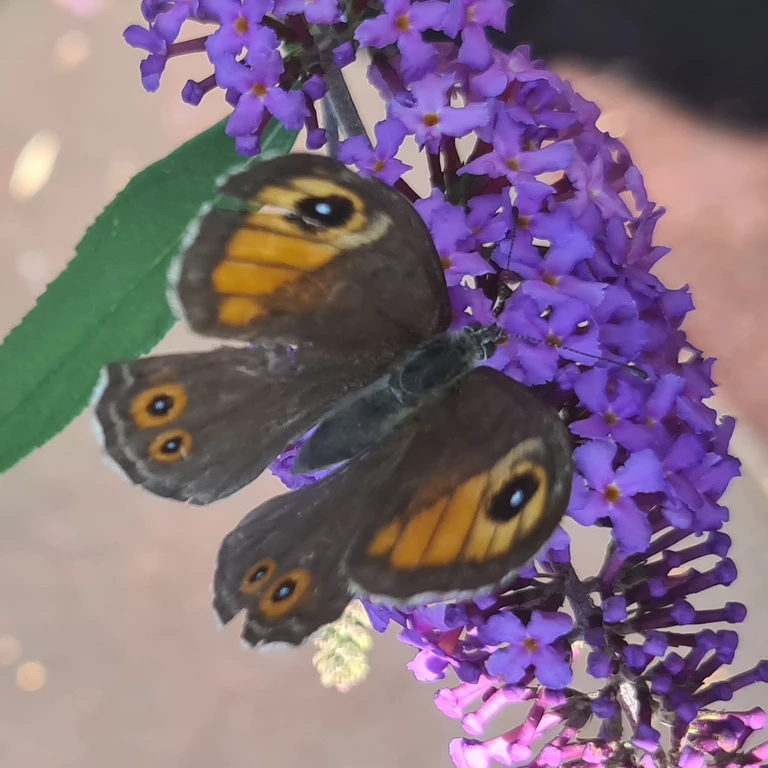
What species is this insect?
Lasiommata maera (also Pararge maera)
